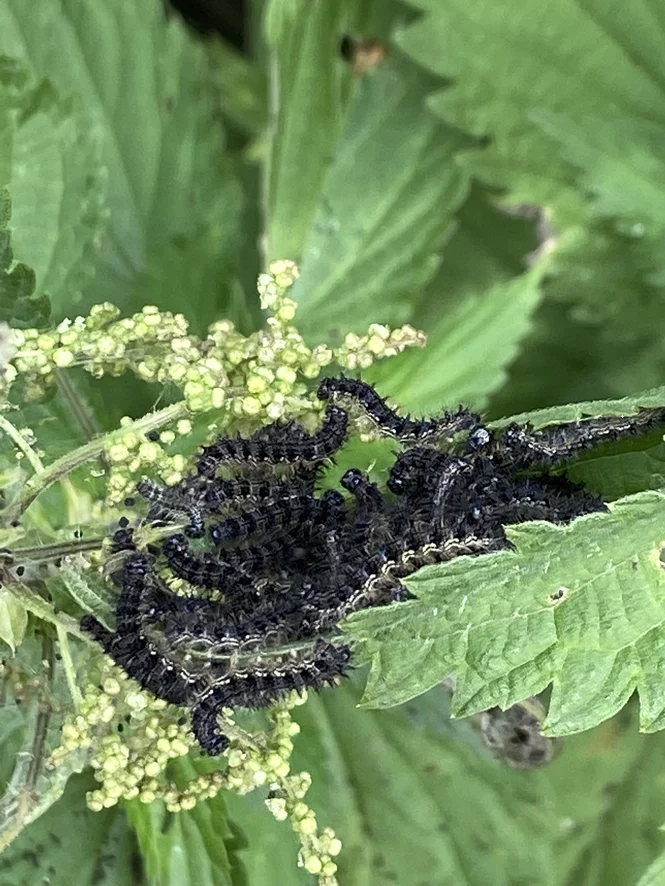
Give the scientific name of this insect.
Aglais urticae
